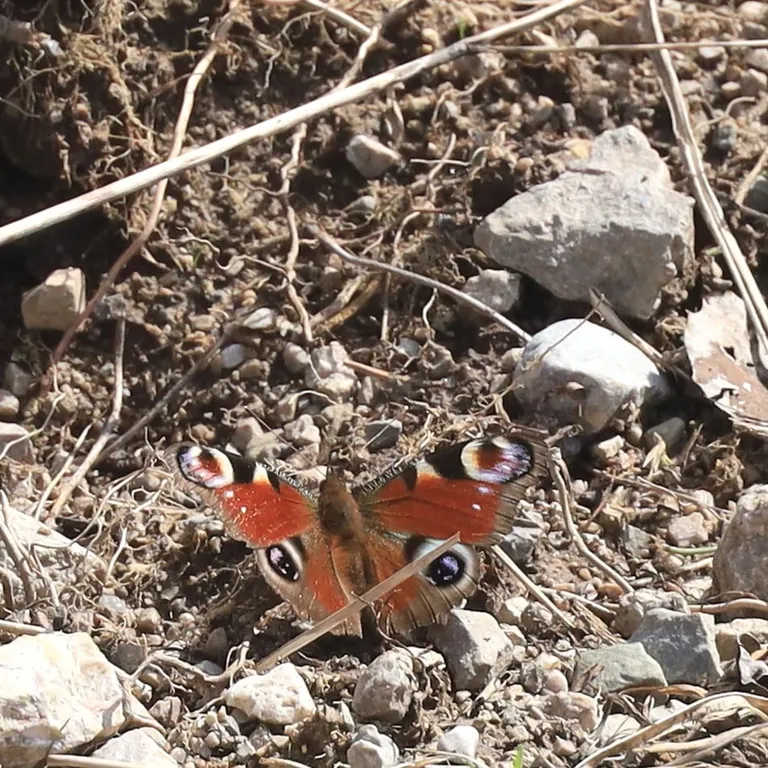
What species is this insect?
Aglais io
